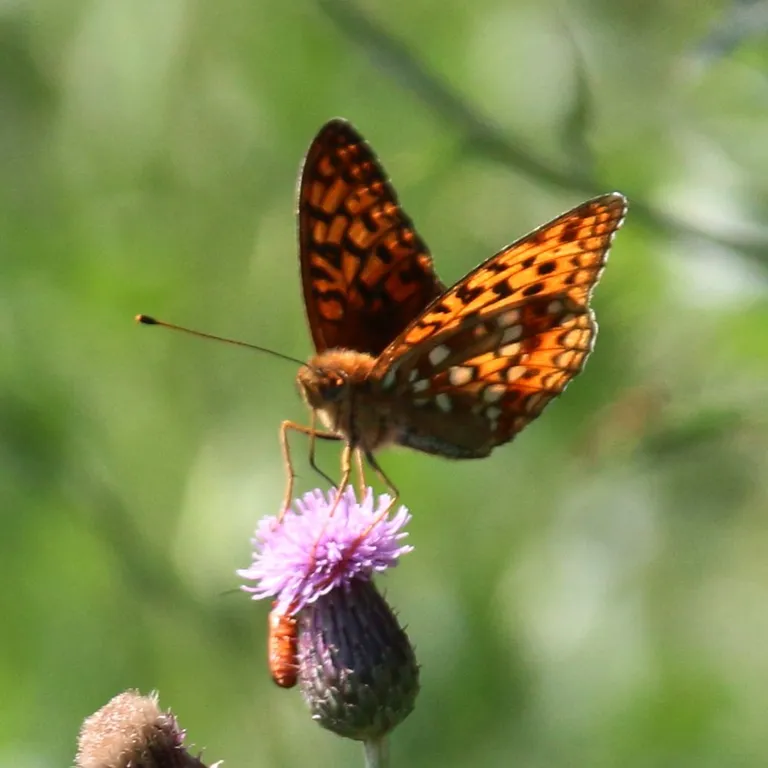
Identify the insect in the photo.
Fabriciana adippe
